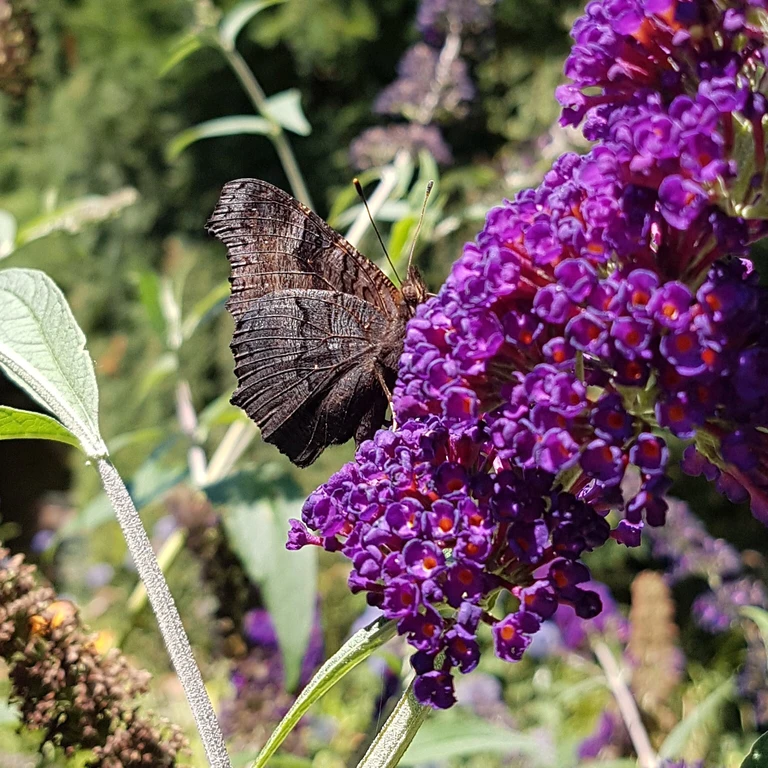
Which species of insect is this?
Aglais io
